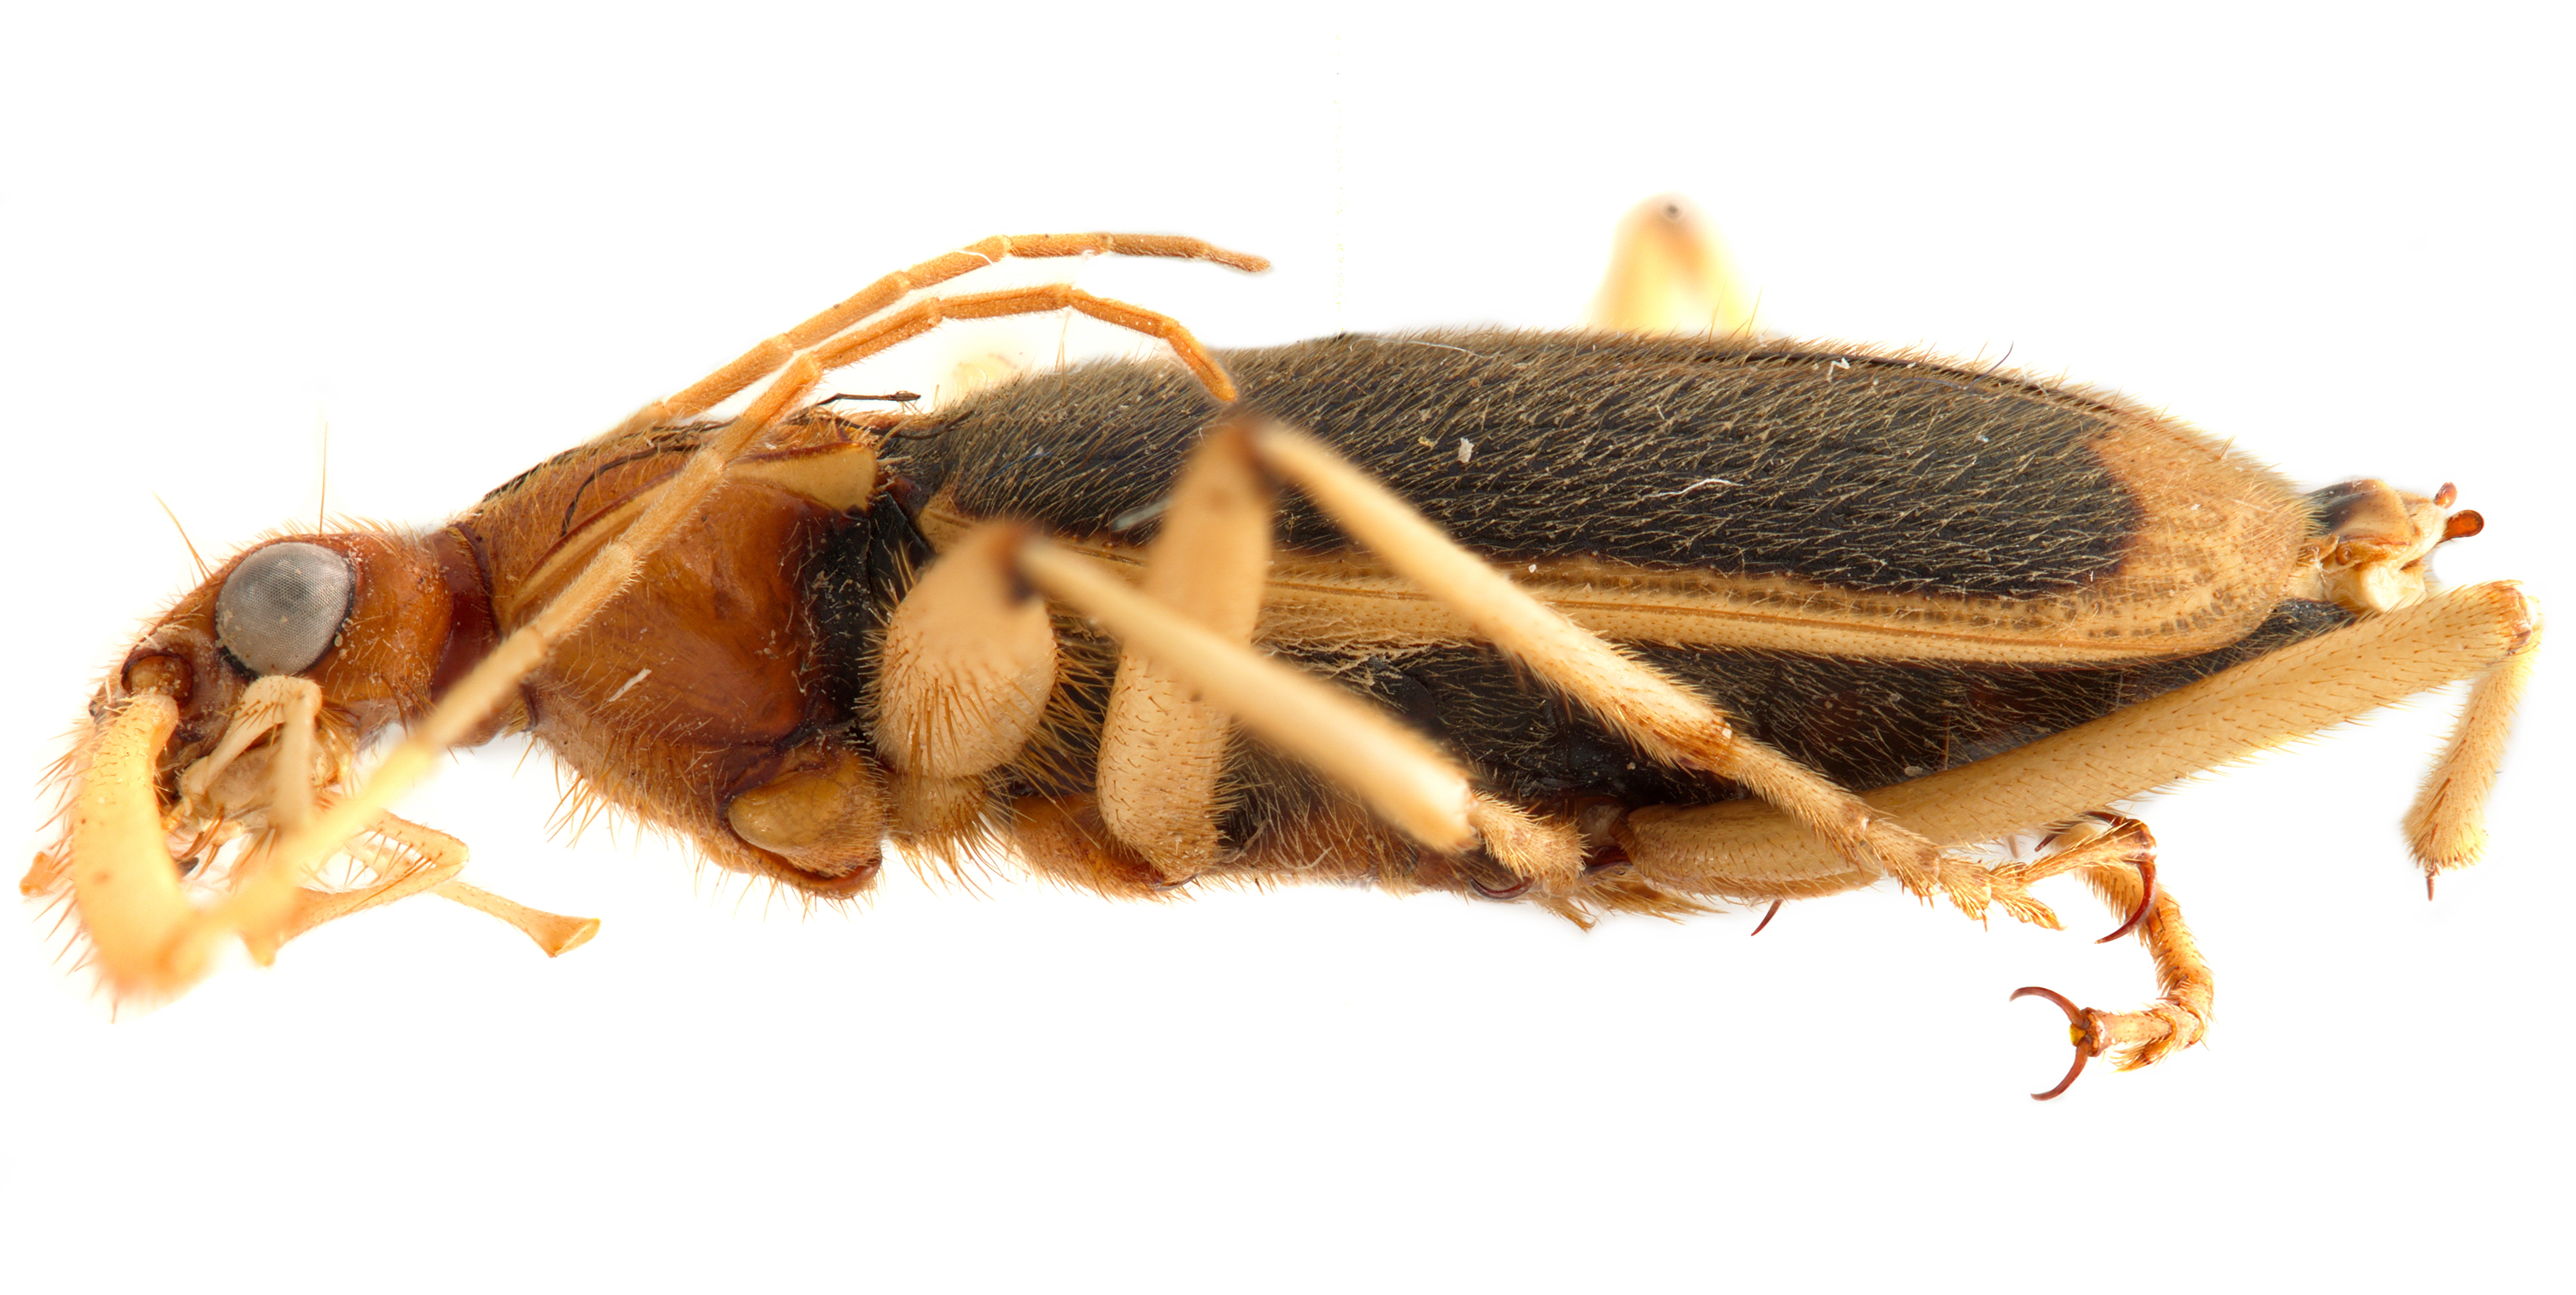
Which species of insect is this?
Trichognatus marginipennis
